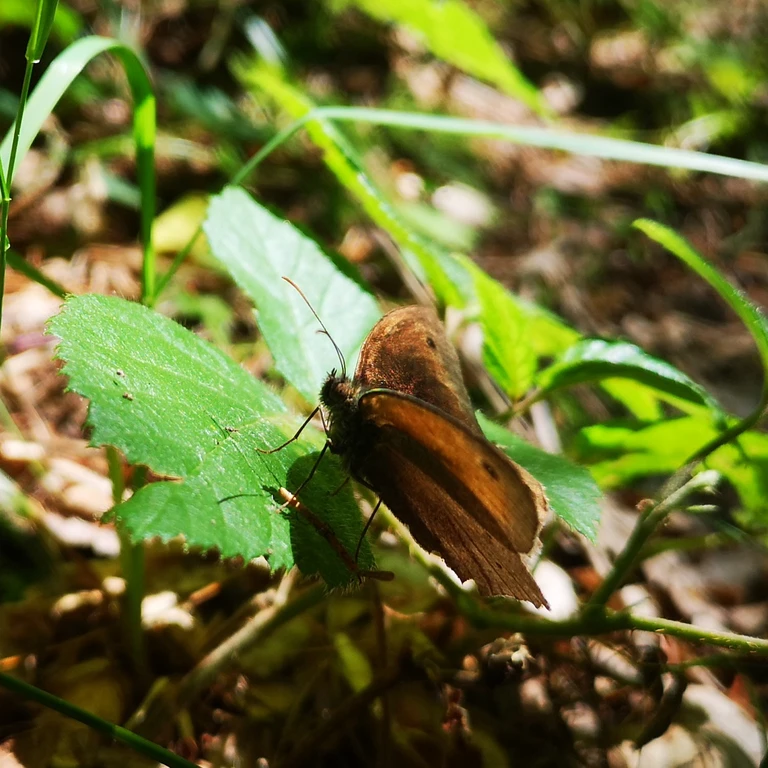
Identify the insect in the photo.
Maniola jurtina
